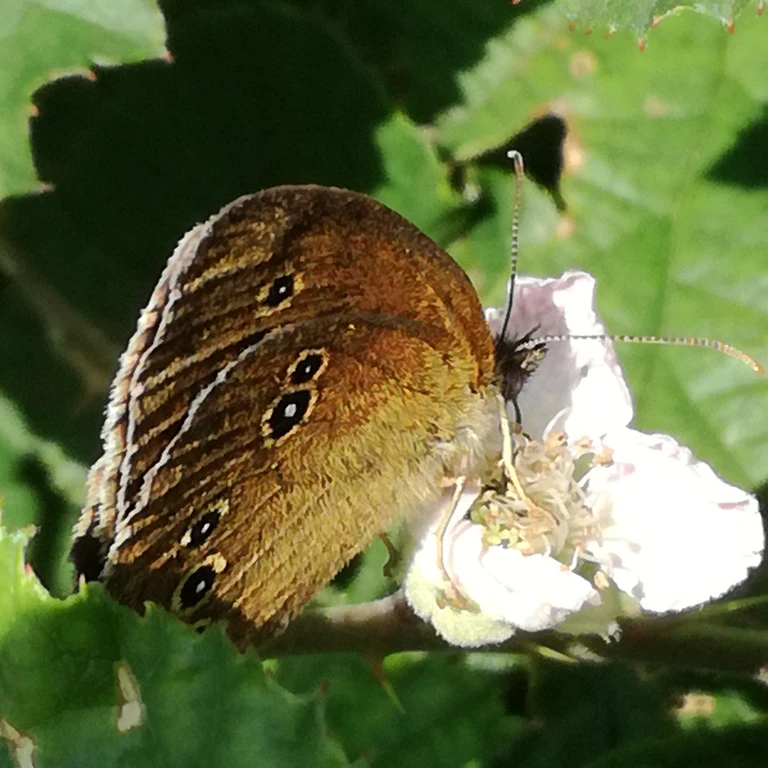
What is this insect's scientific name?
Aphantopus hyperantus
